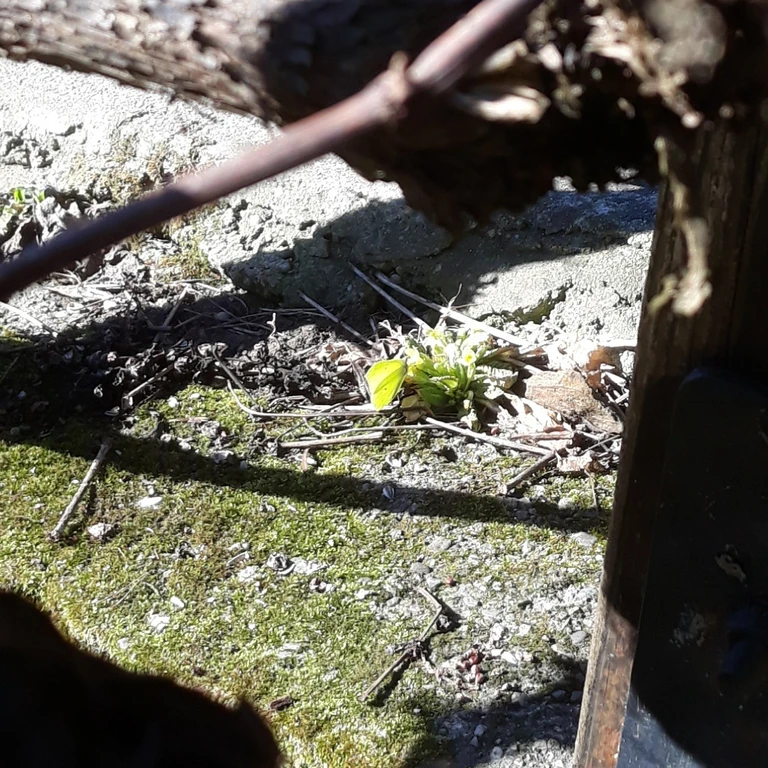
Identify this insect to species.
Gonepteryx rhamni
